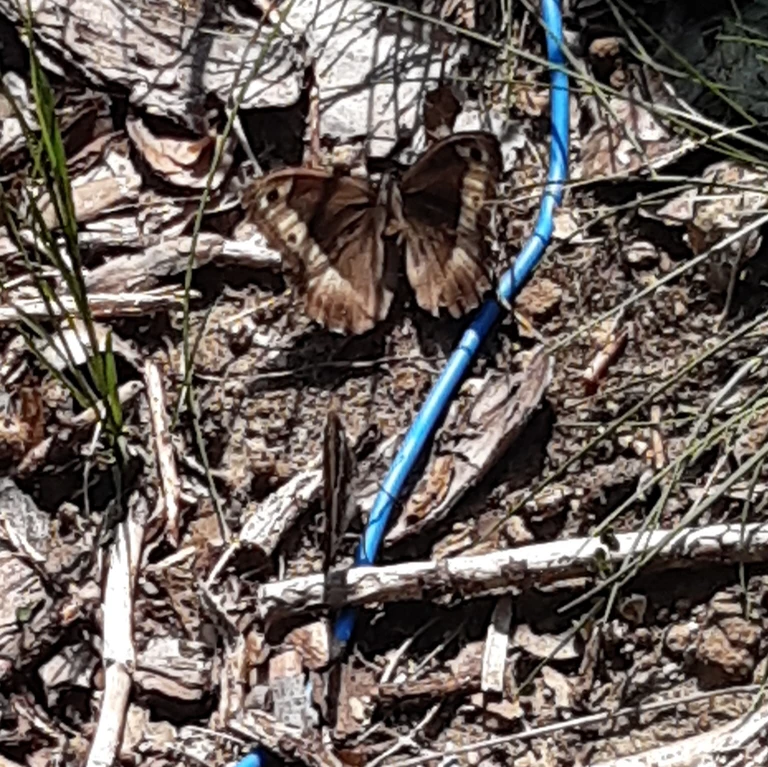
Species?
Hipparchia fagi
